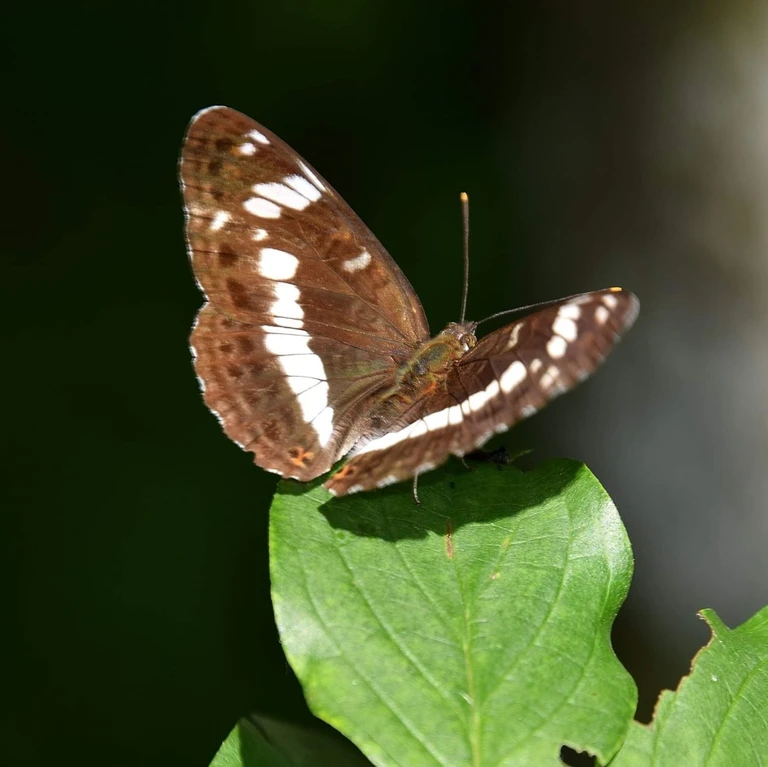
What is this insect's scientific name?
Limenitis camilla (also Ladoga camilla)
